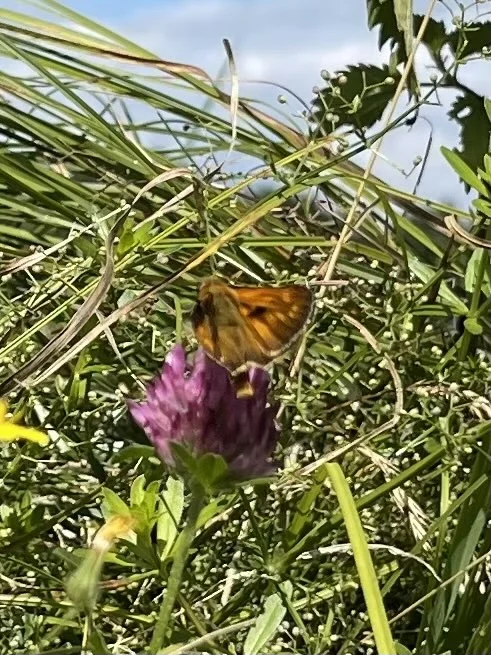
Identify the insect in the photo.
Ochlodes sylvanus (also Ochlodes venata)
